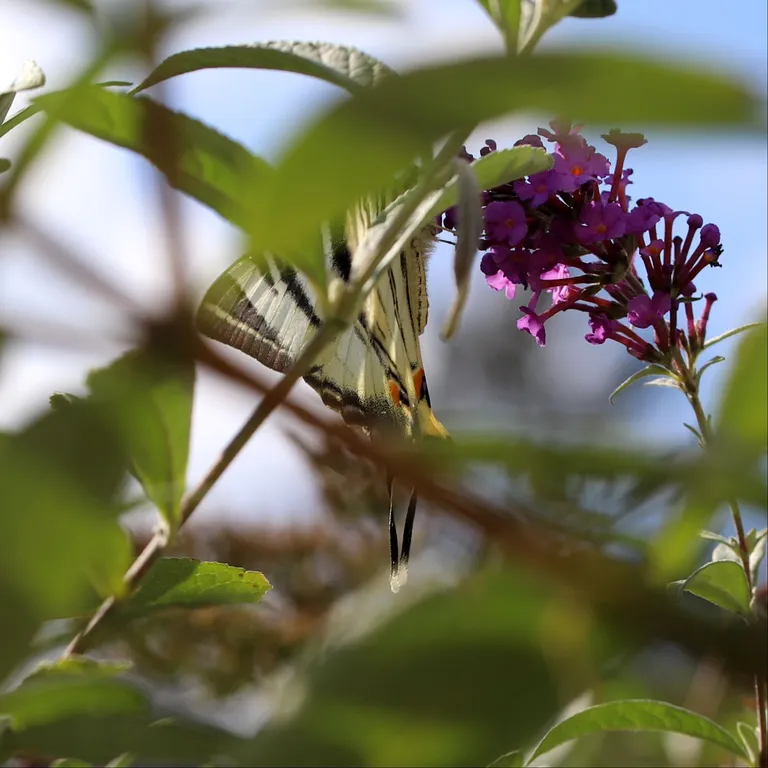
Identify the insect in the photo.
Iphiclides podalirius
